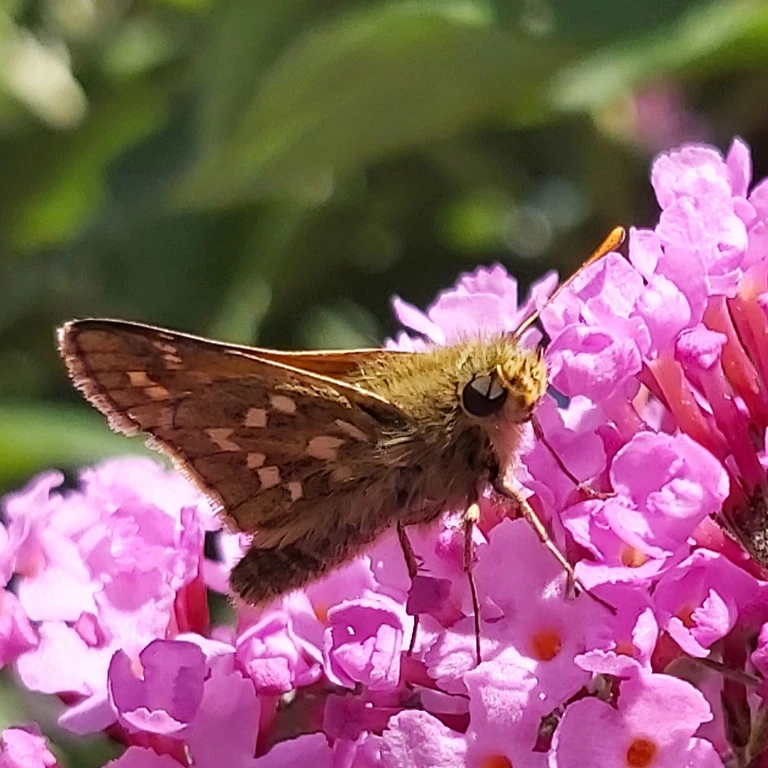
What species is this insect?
Hesperia comma
